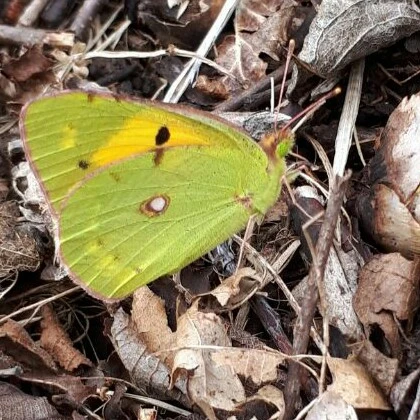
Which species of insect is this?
Colias croceus
